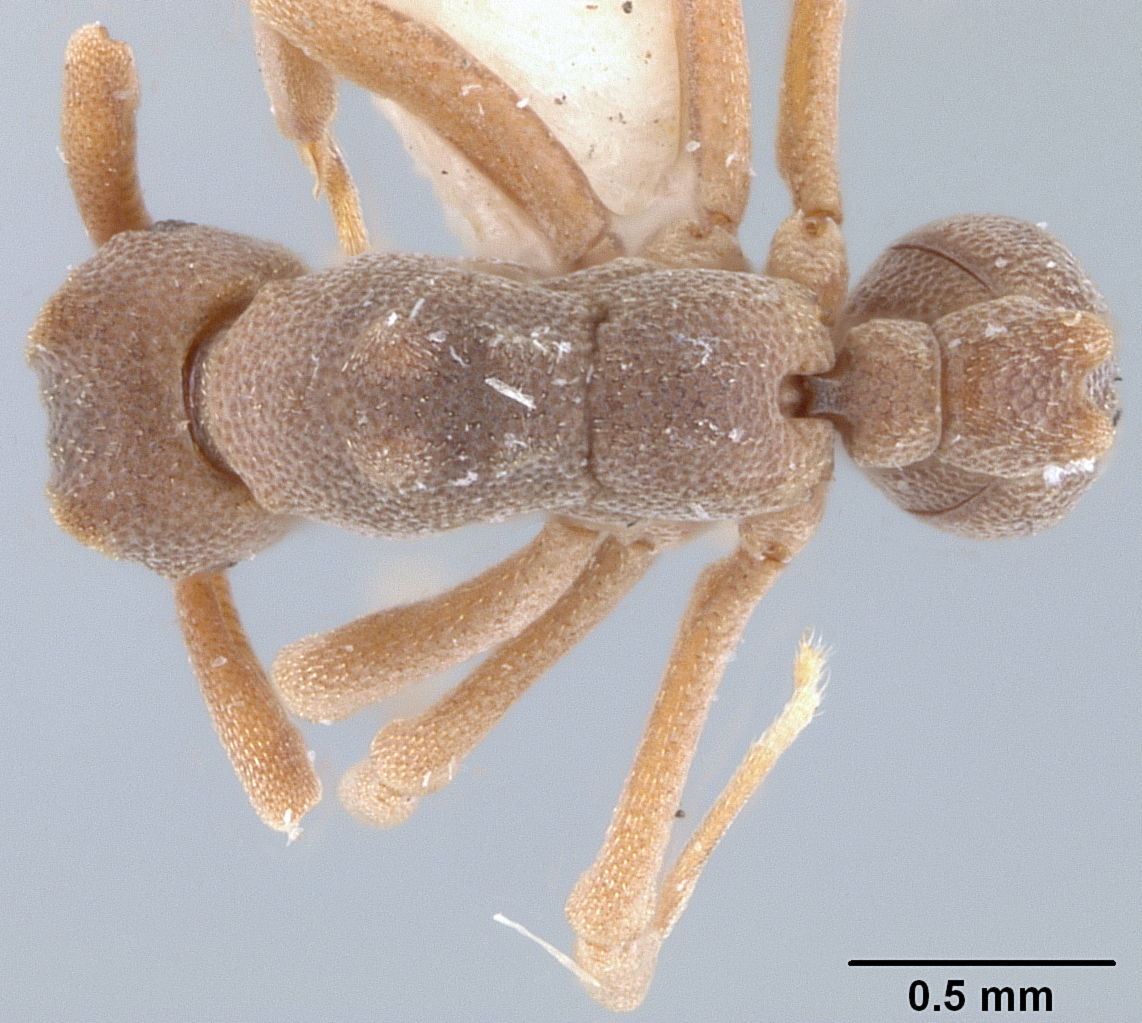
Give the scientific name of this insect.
Cyphomyrmex muelleri
